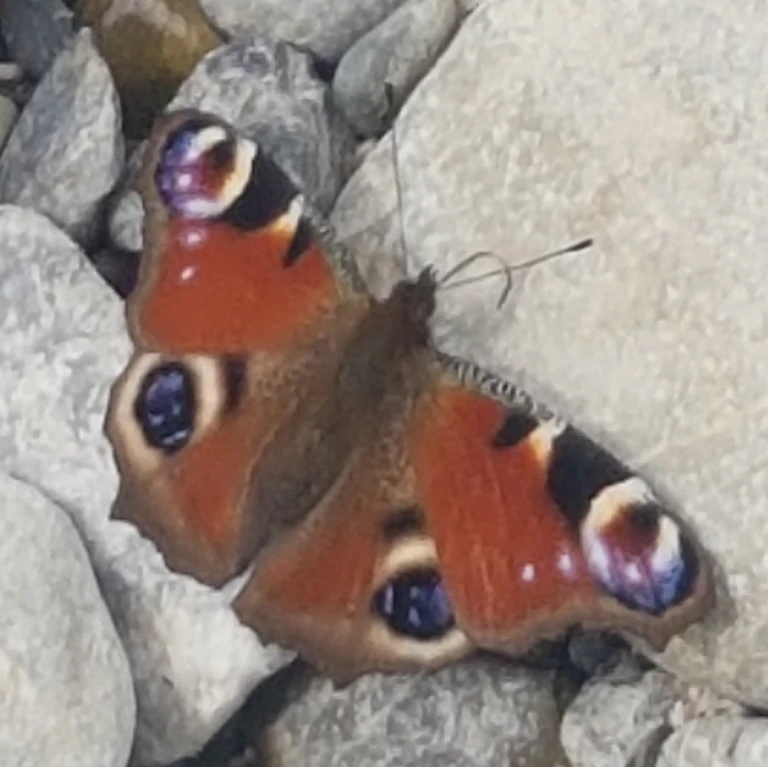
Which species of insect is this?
Aglais io
